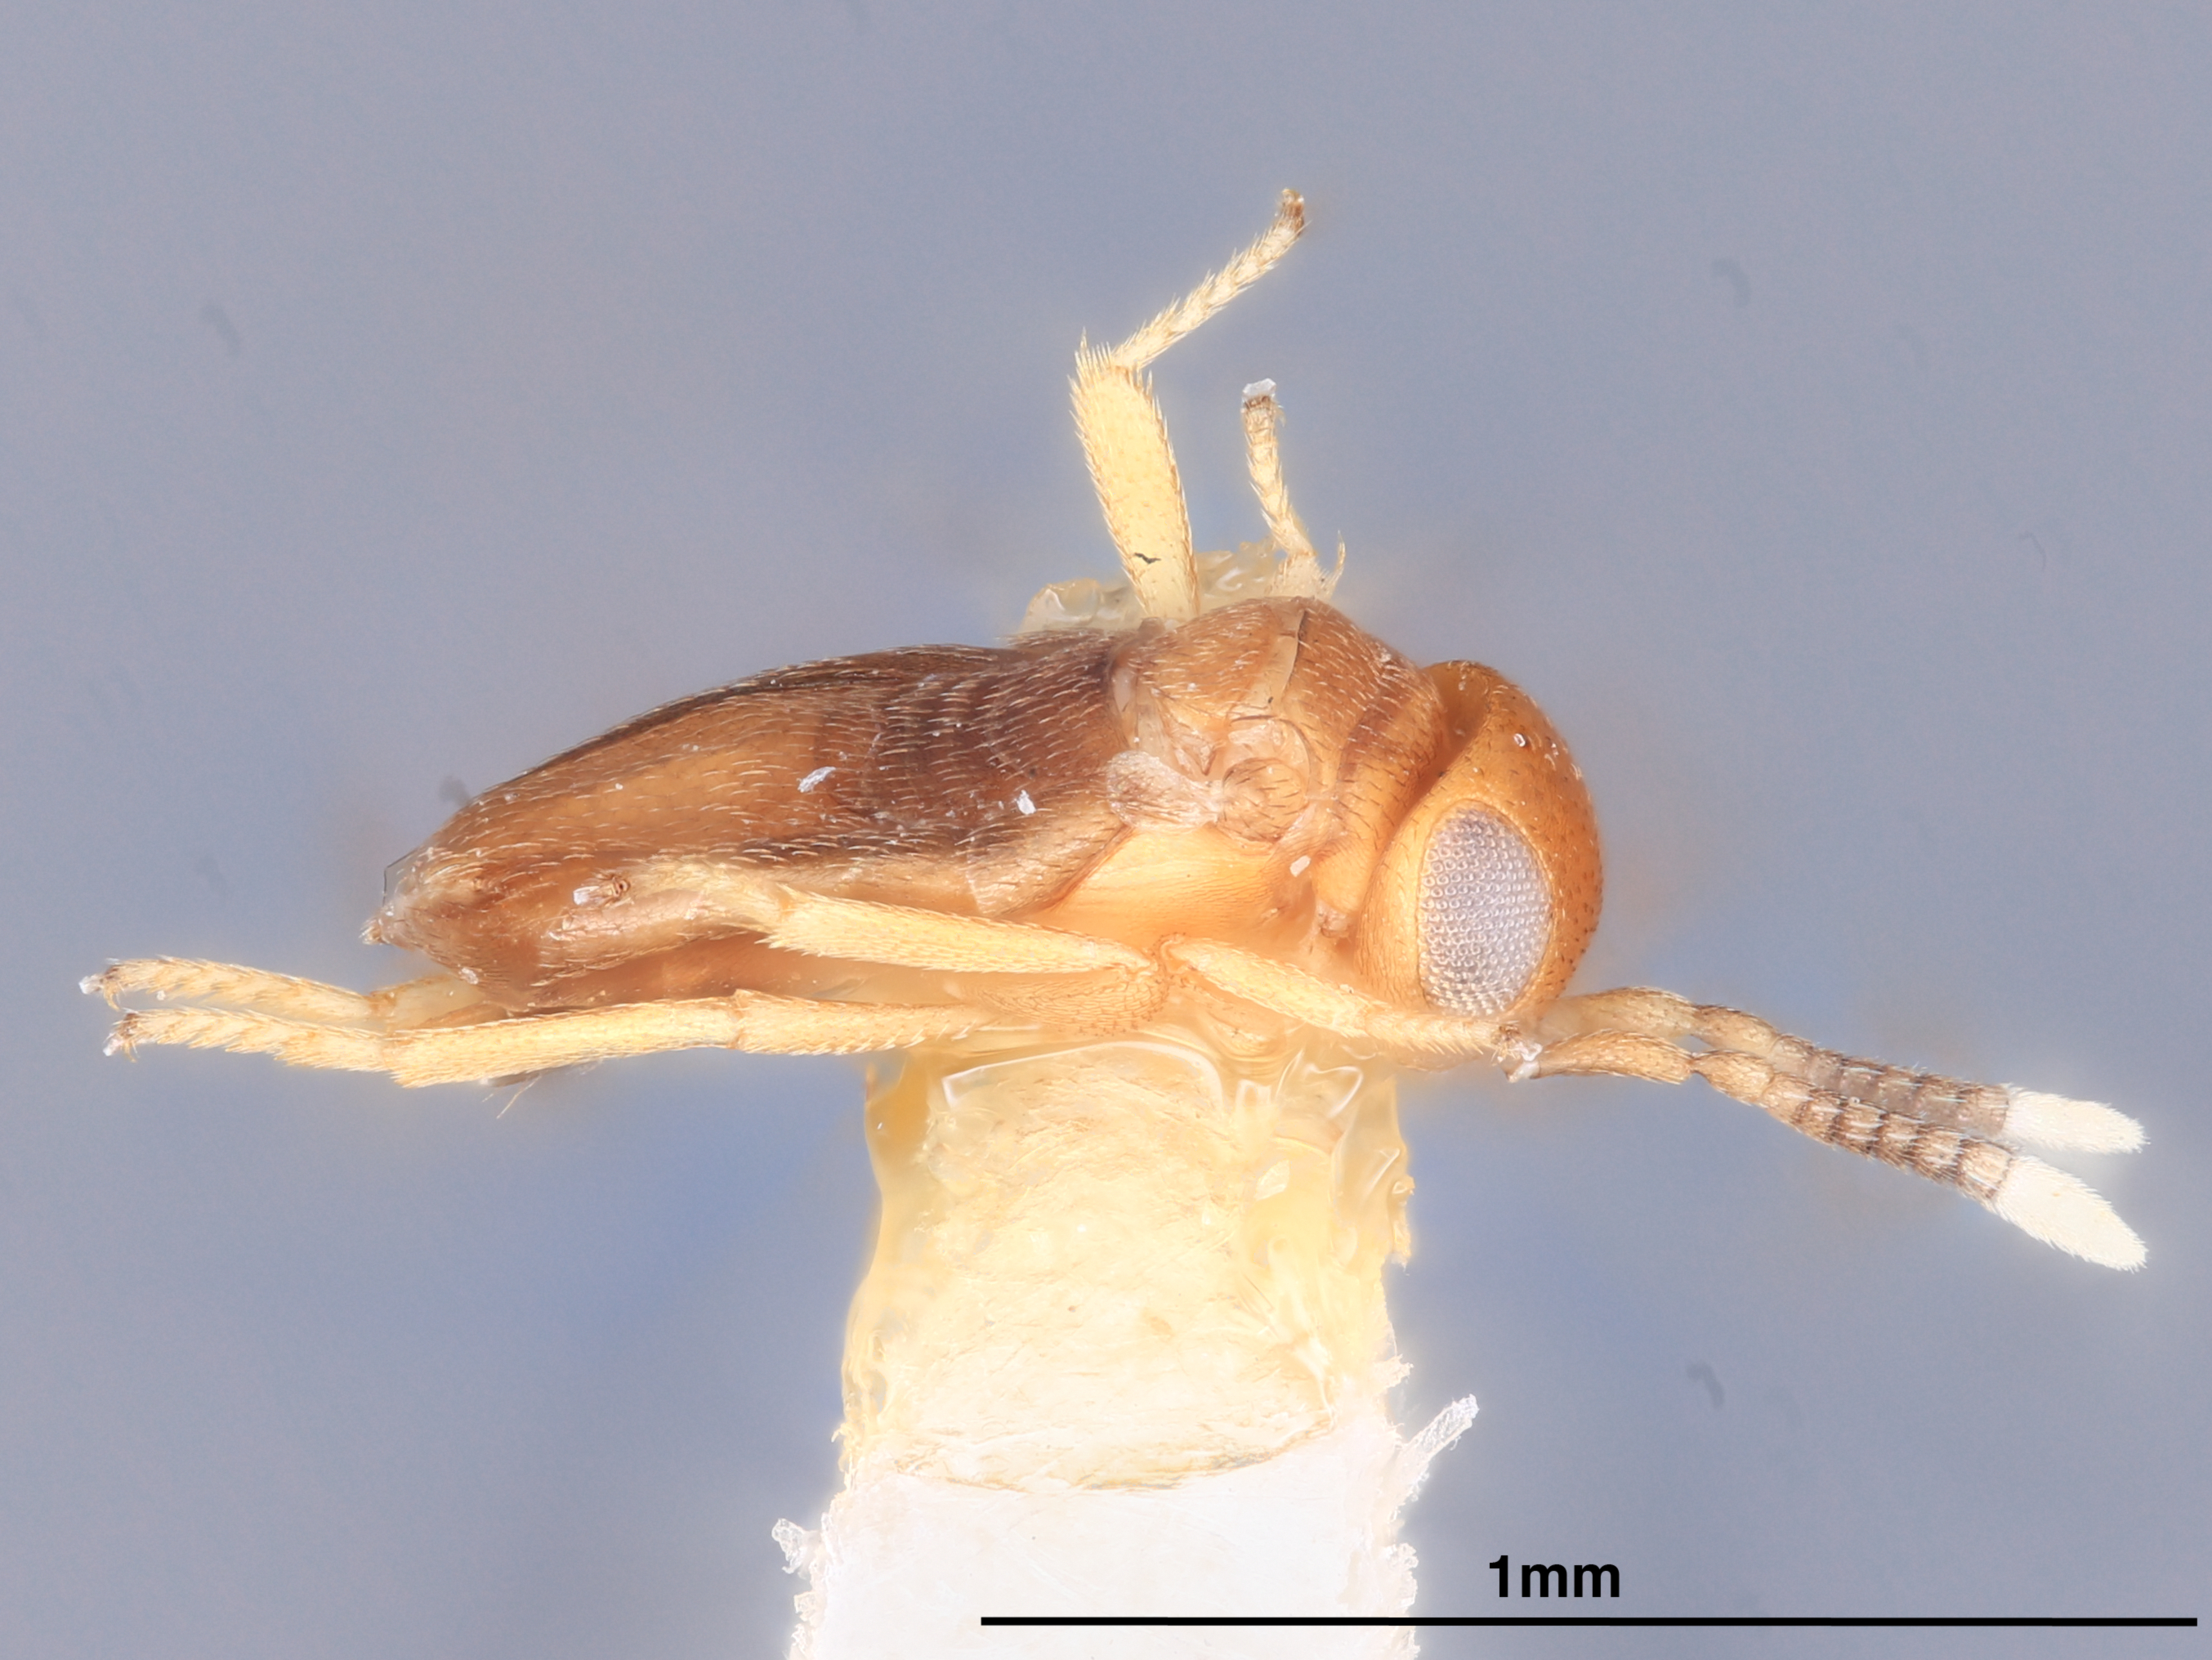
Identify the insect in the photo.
Dusmetia indica
